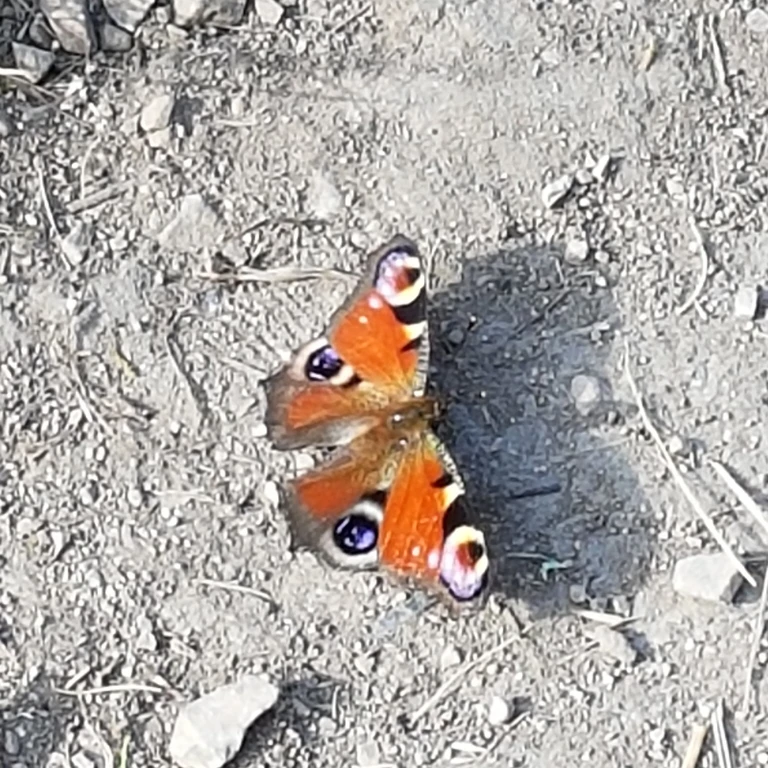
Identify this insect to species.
Aglais io
